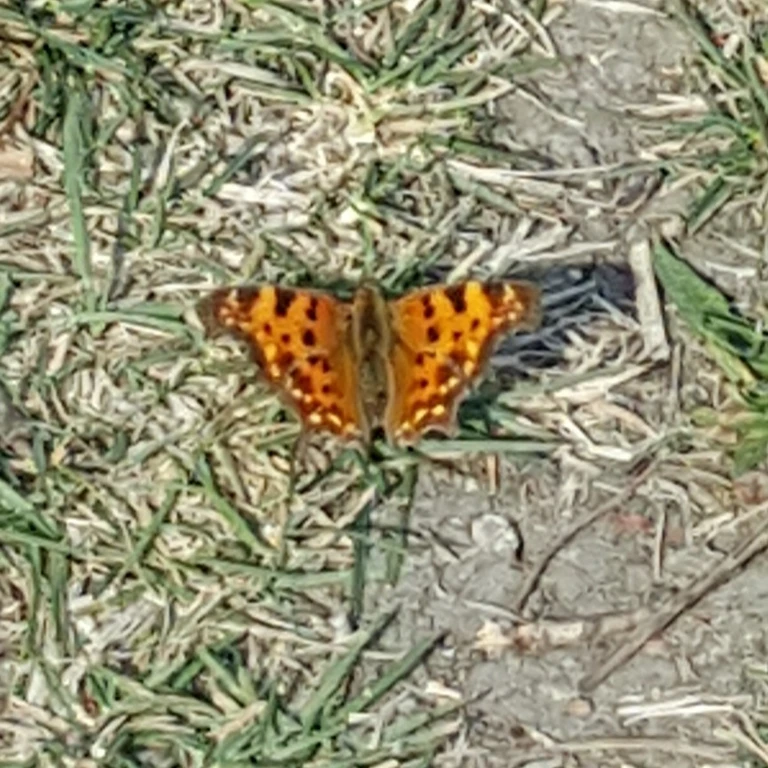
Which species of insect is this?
Polygonia c-album
